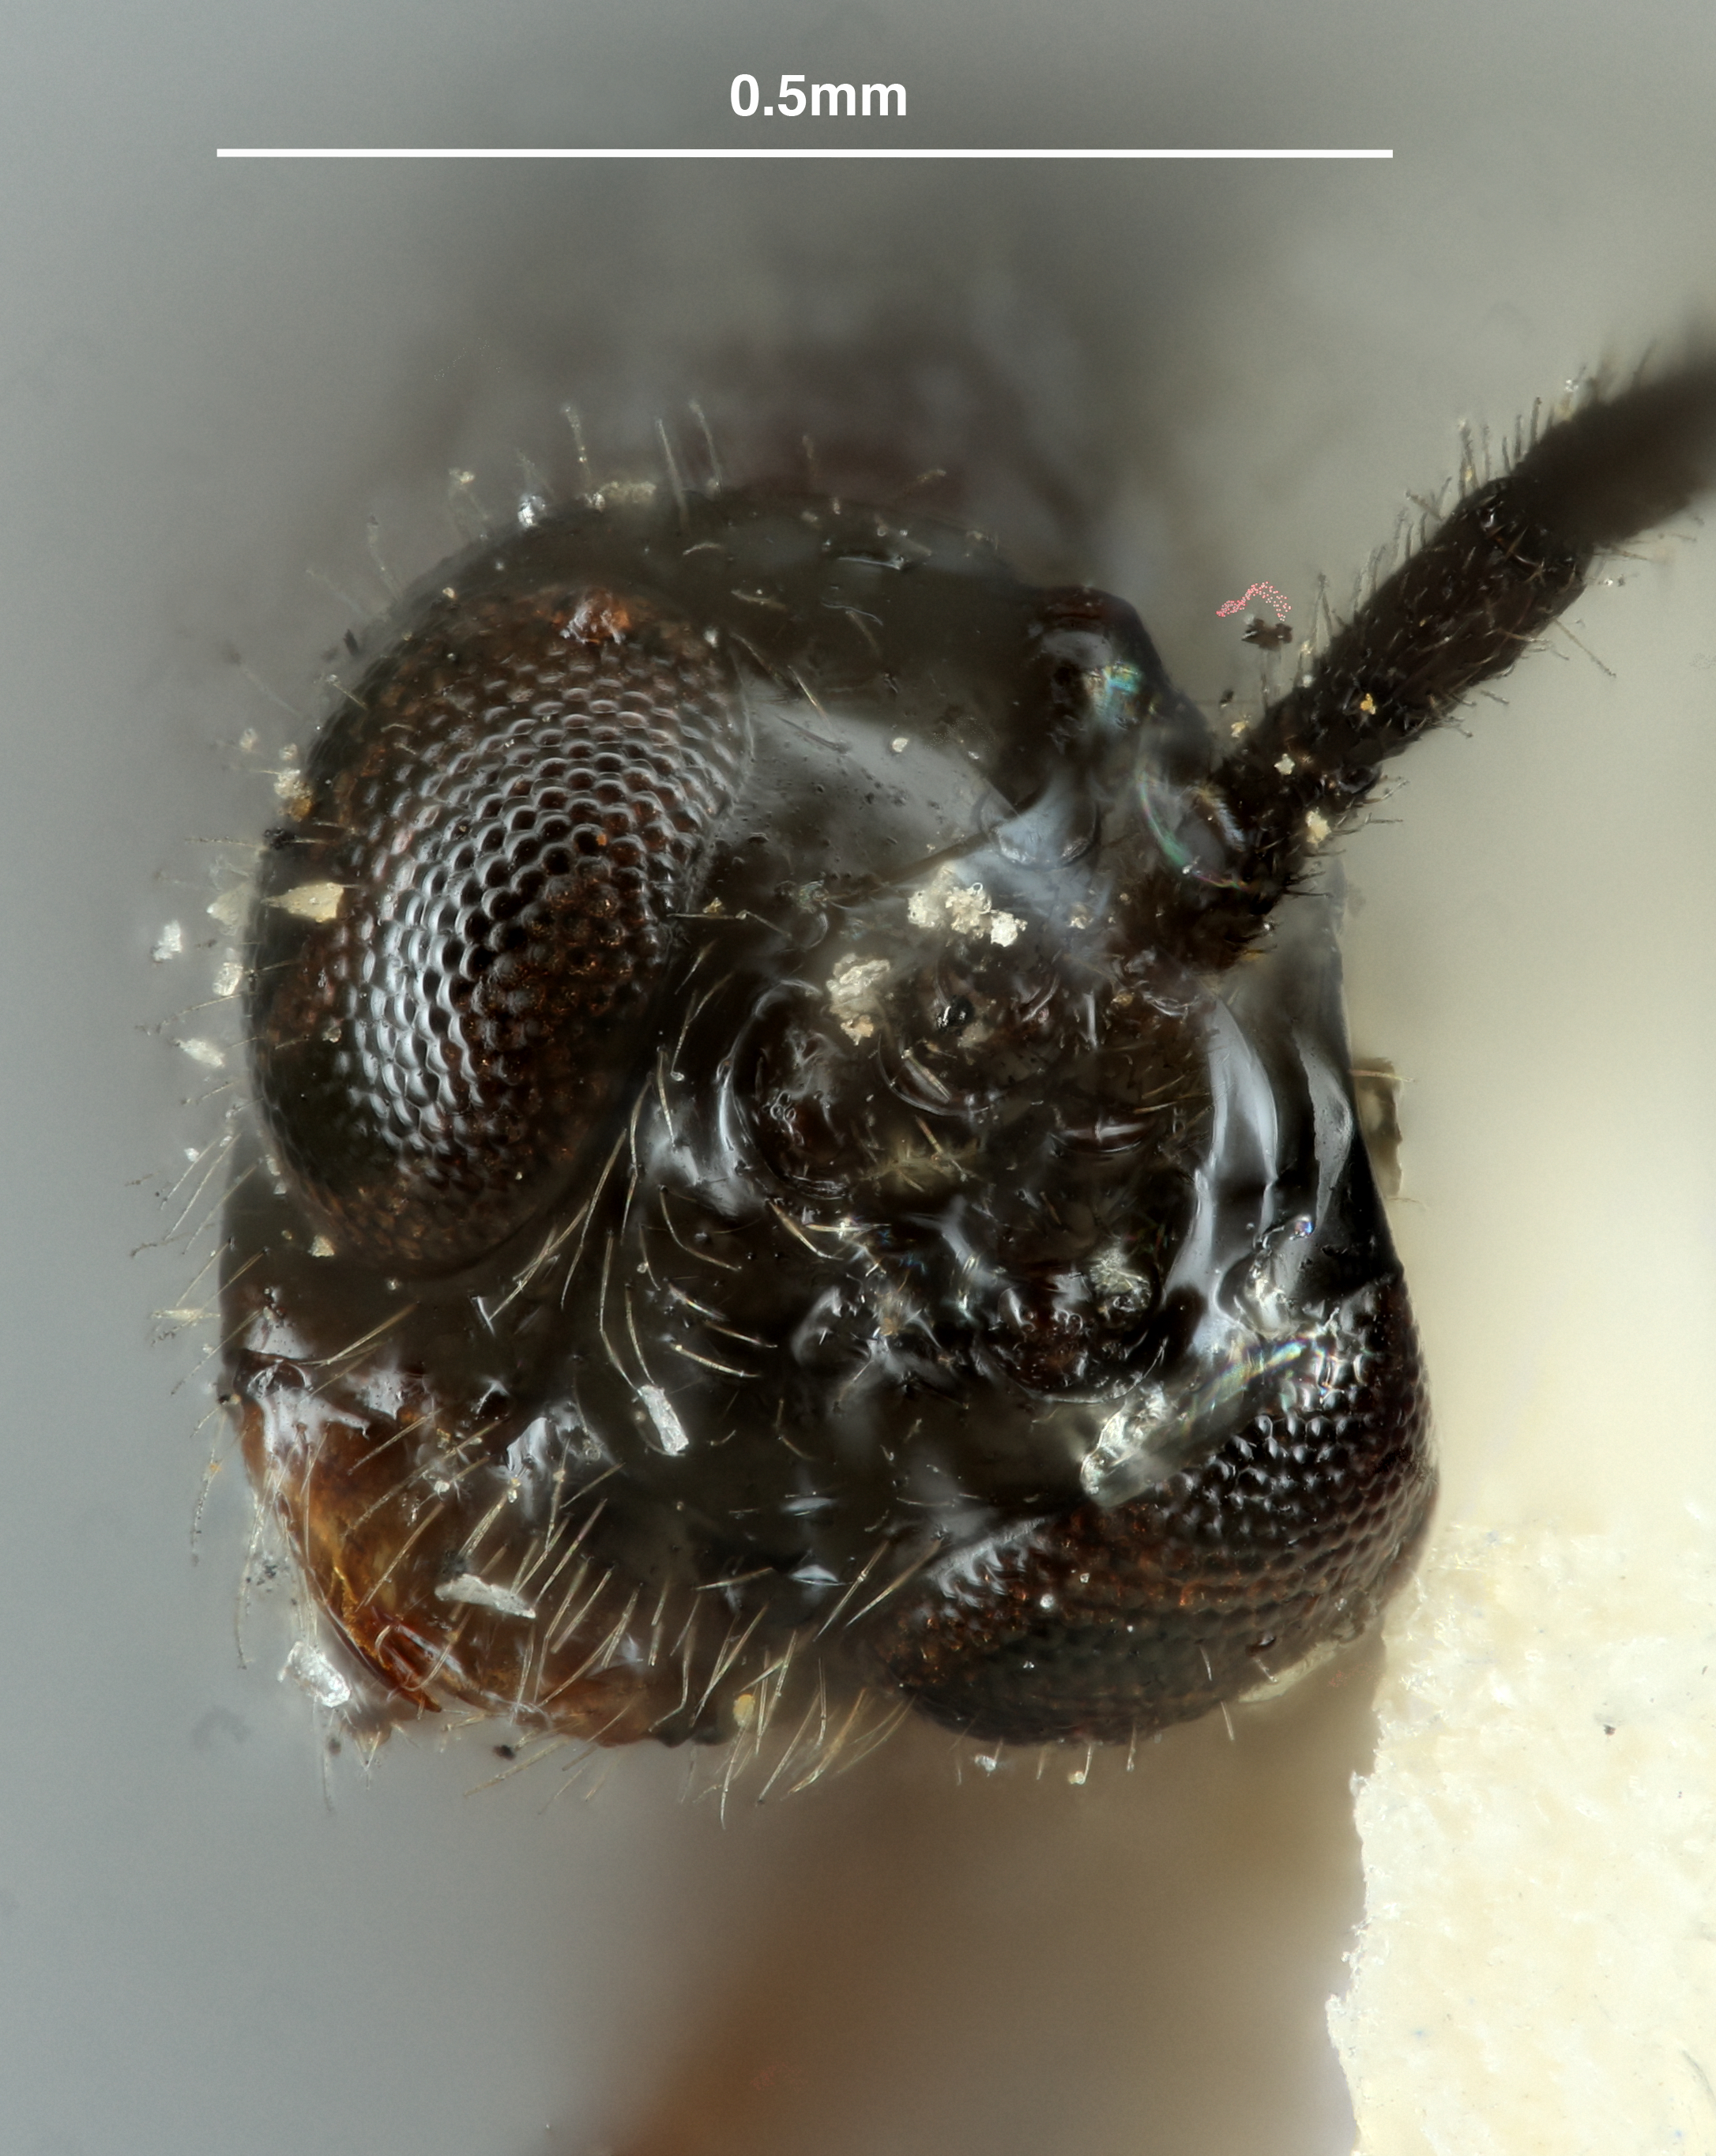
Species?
Aphidius frigidus
